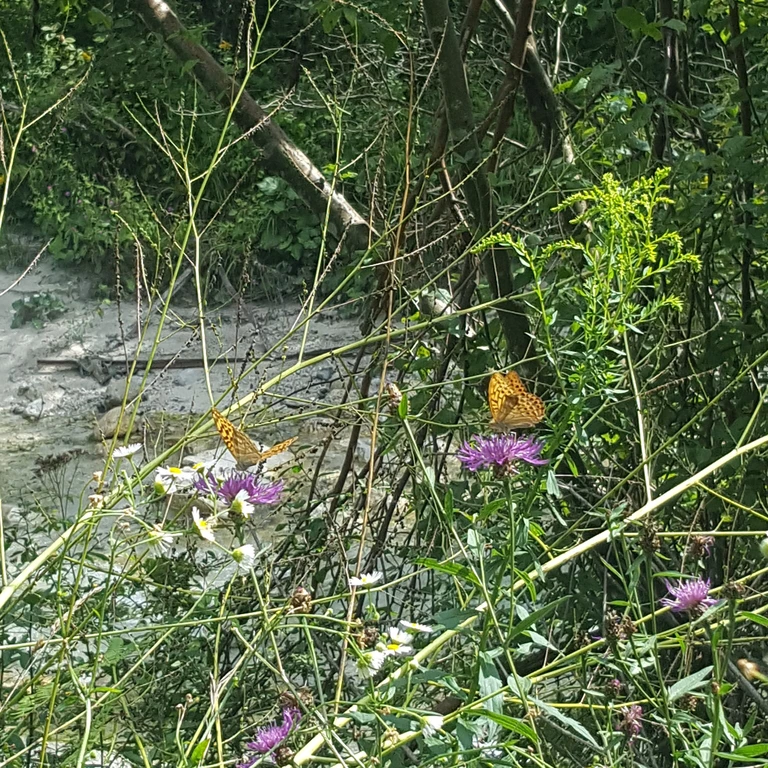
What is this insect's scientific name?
Argynnis paphia
